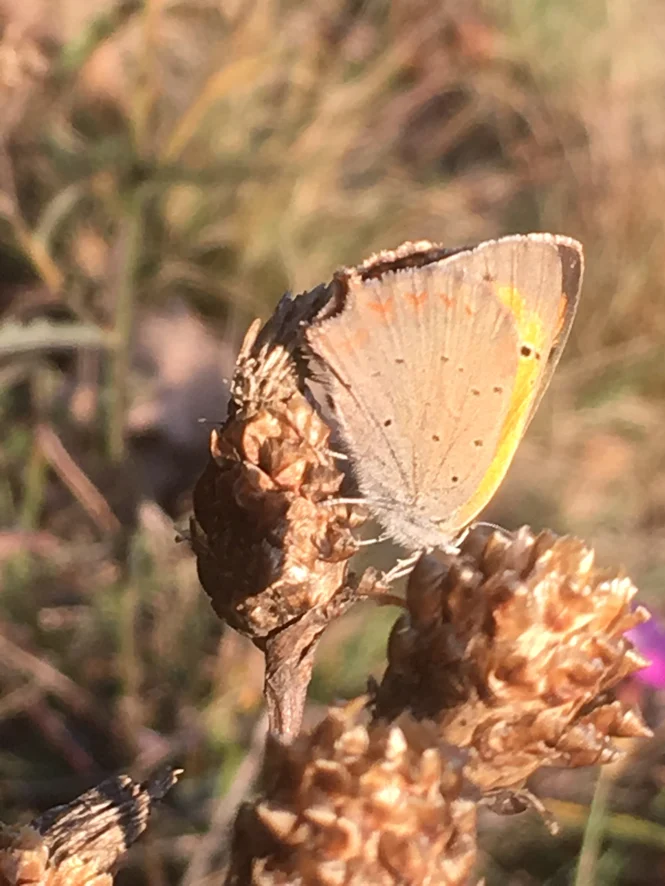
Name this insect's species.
Lycaena phlaeas
